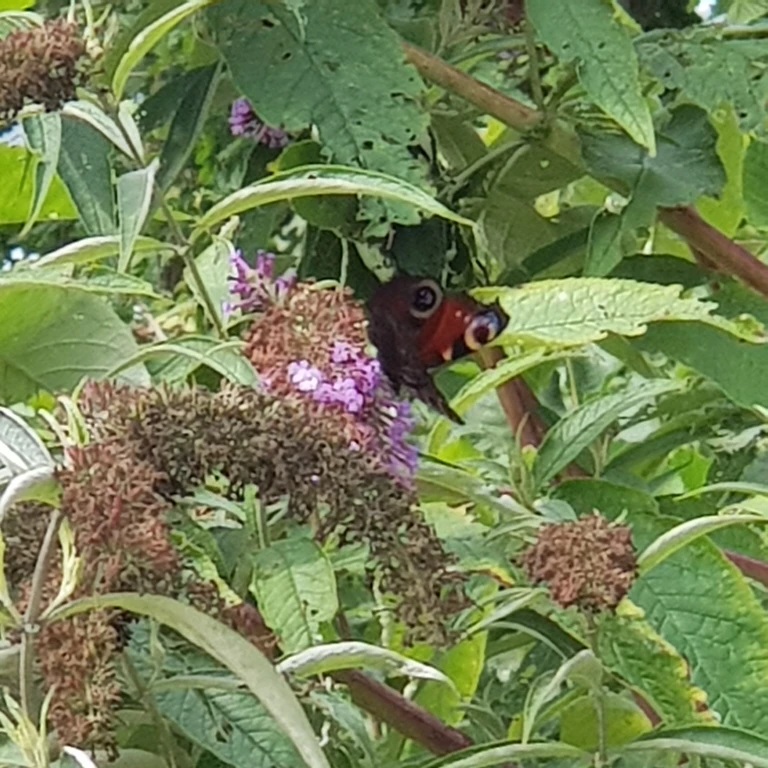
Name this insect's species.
Aglais io
